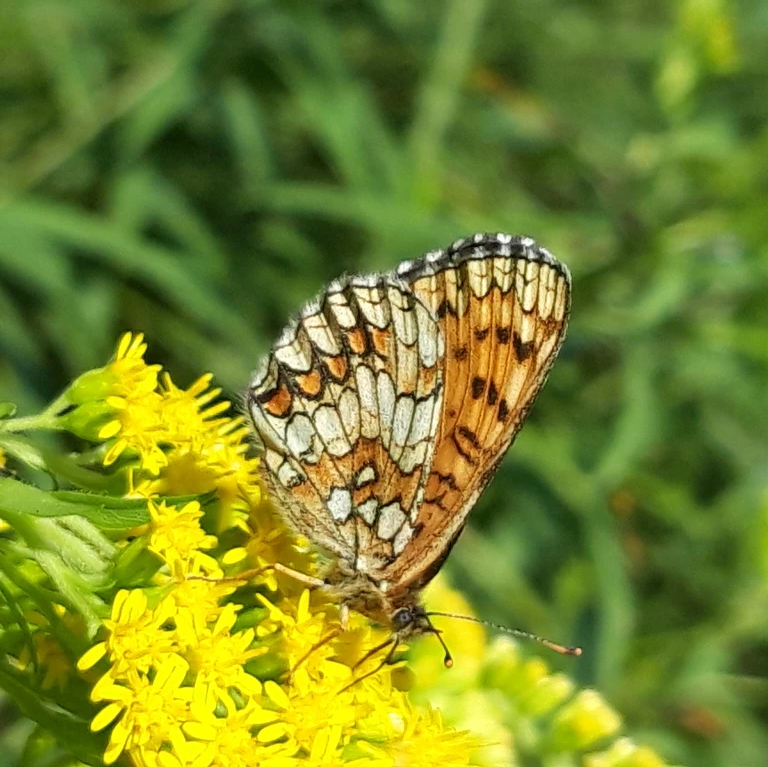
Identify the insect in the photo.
Melitaea athalia
